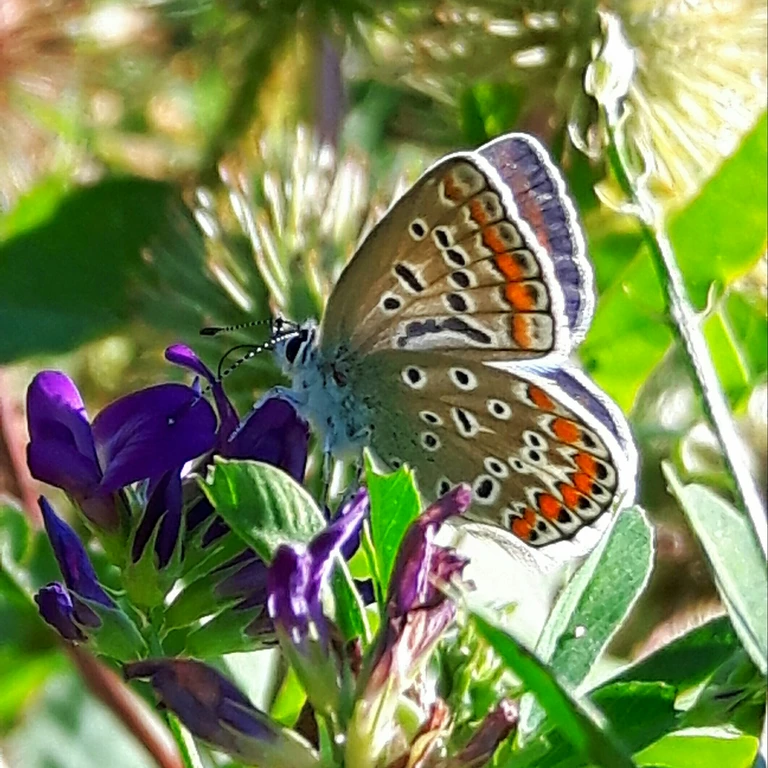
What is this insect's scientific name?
Polyommatus icarus
